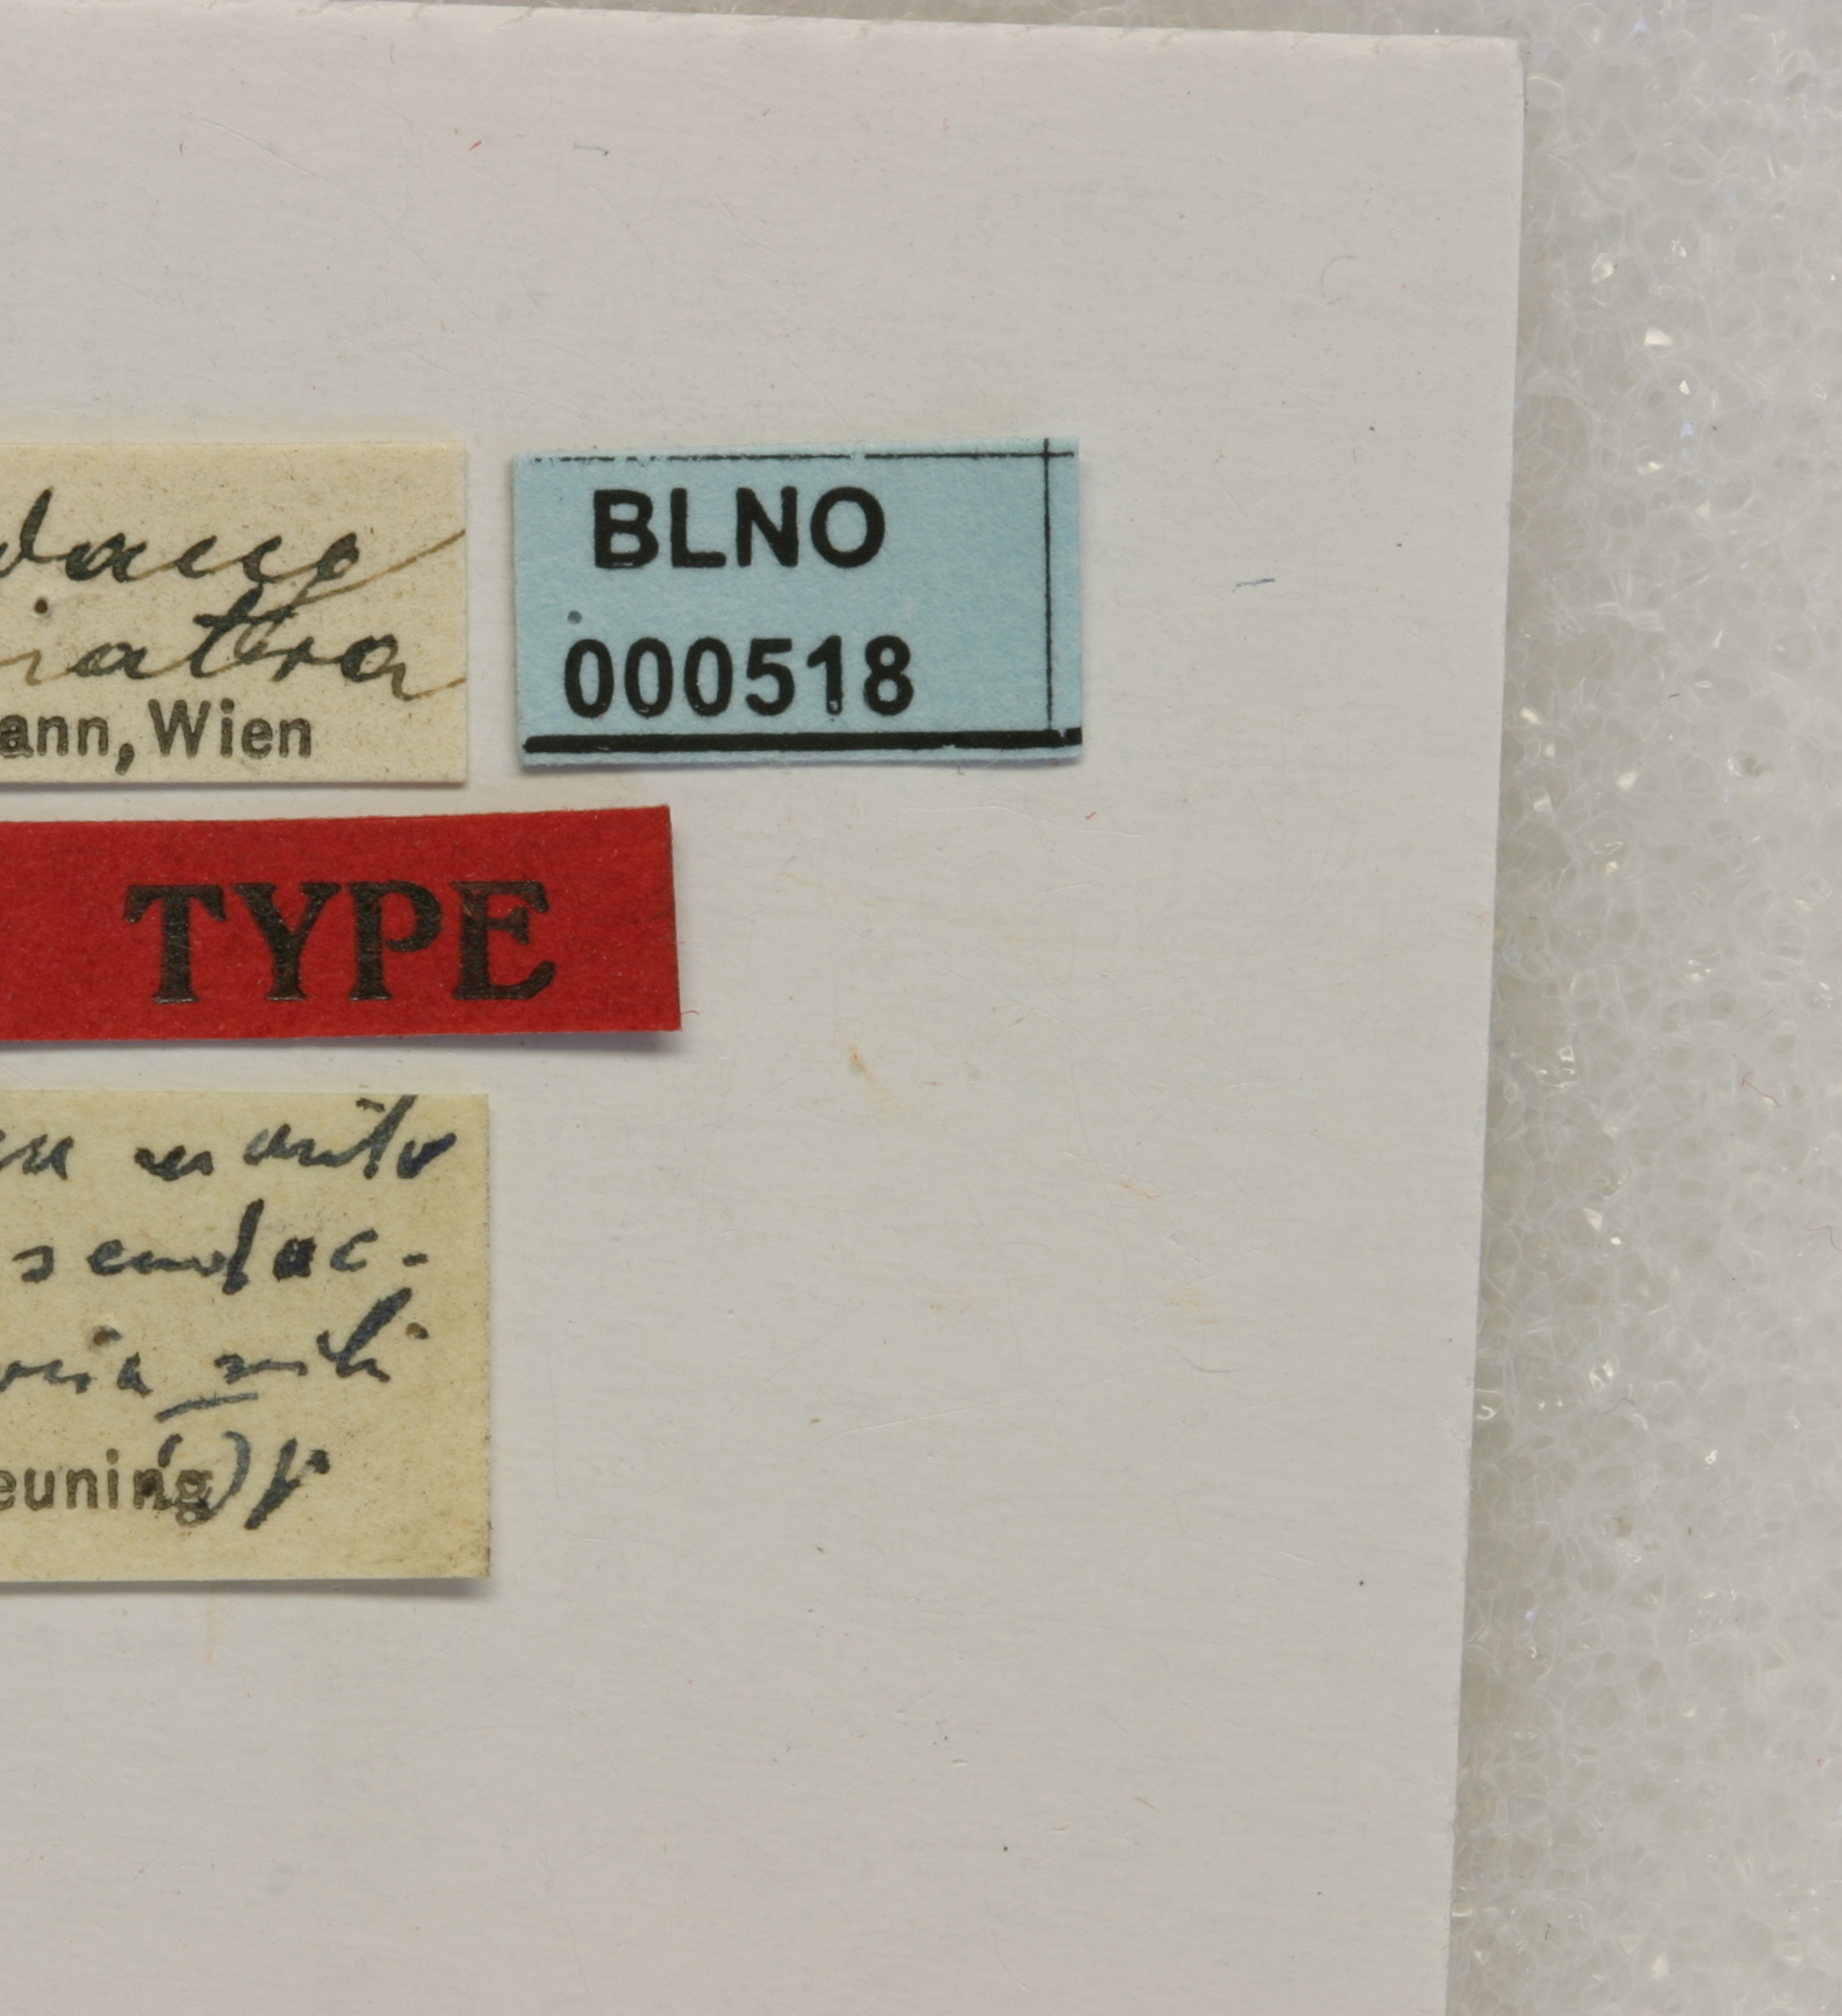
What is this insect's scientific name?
Glenea verduta
